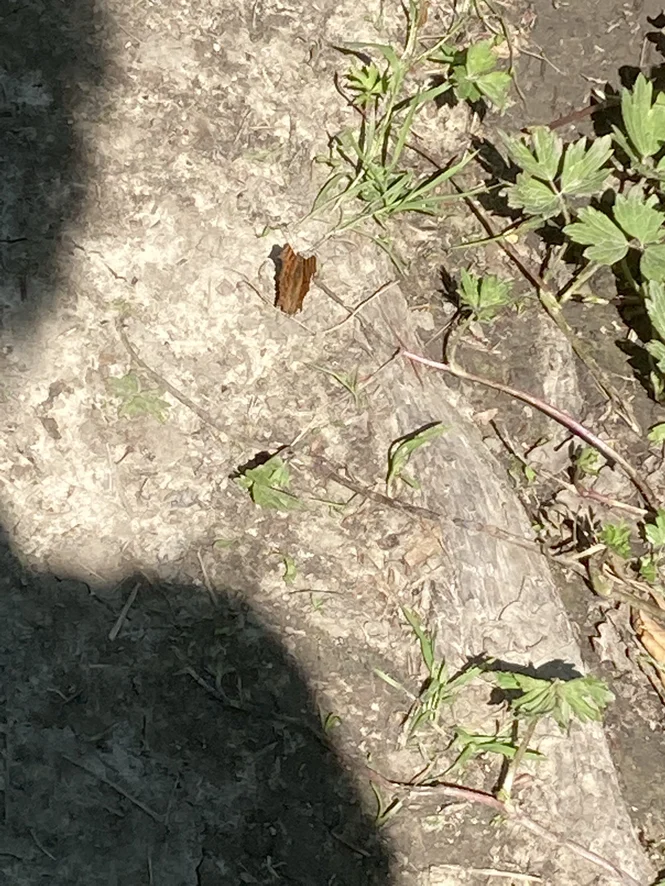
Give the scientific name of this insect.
Polygonia c-album
